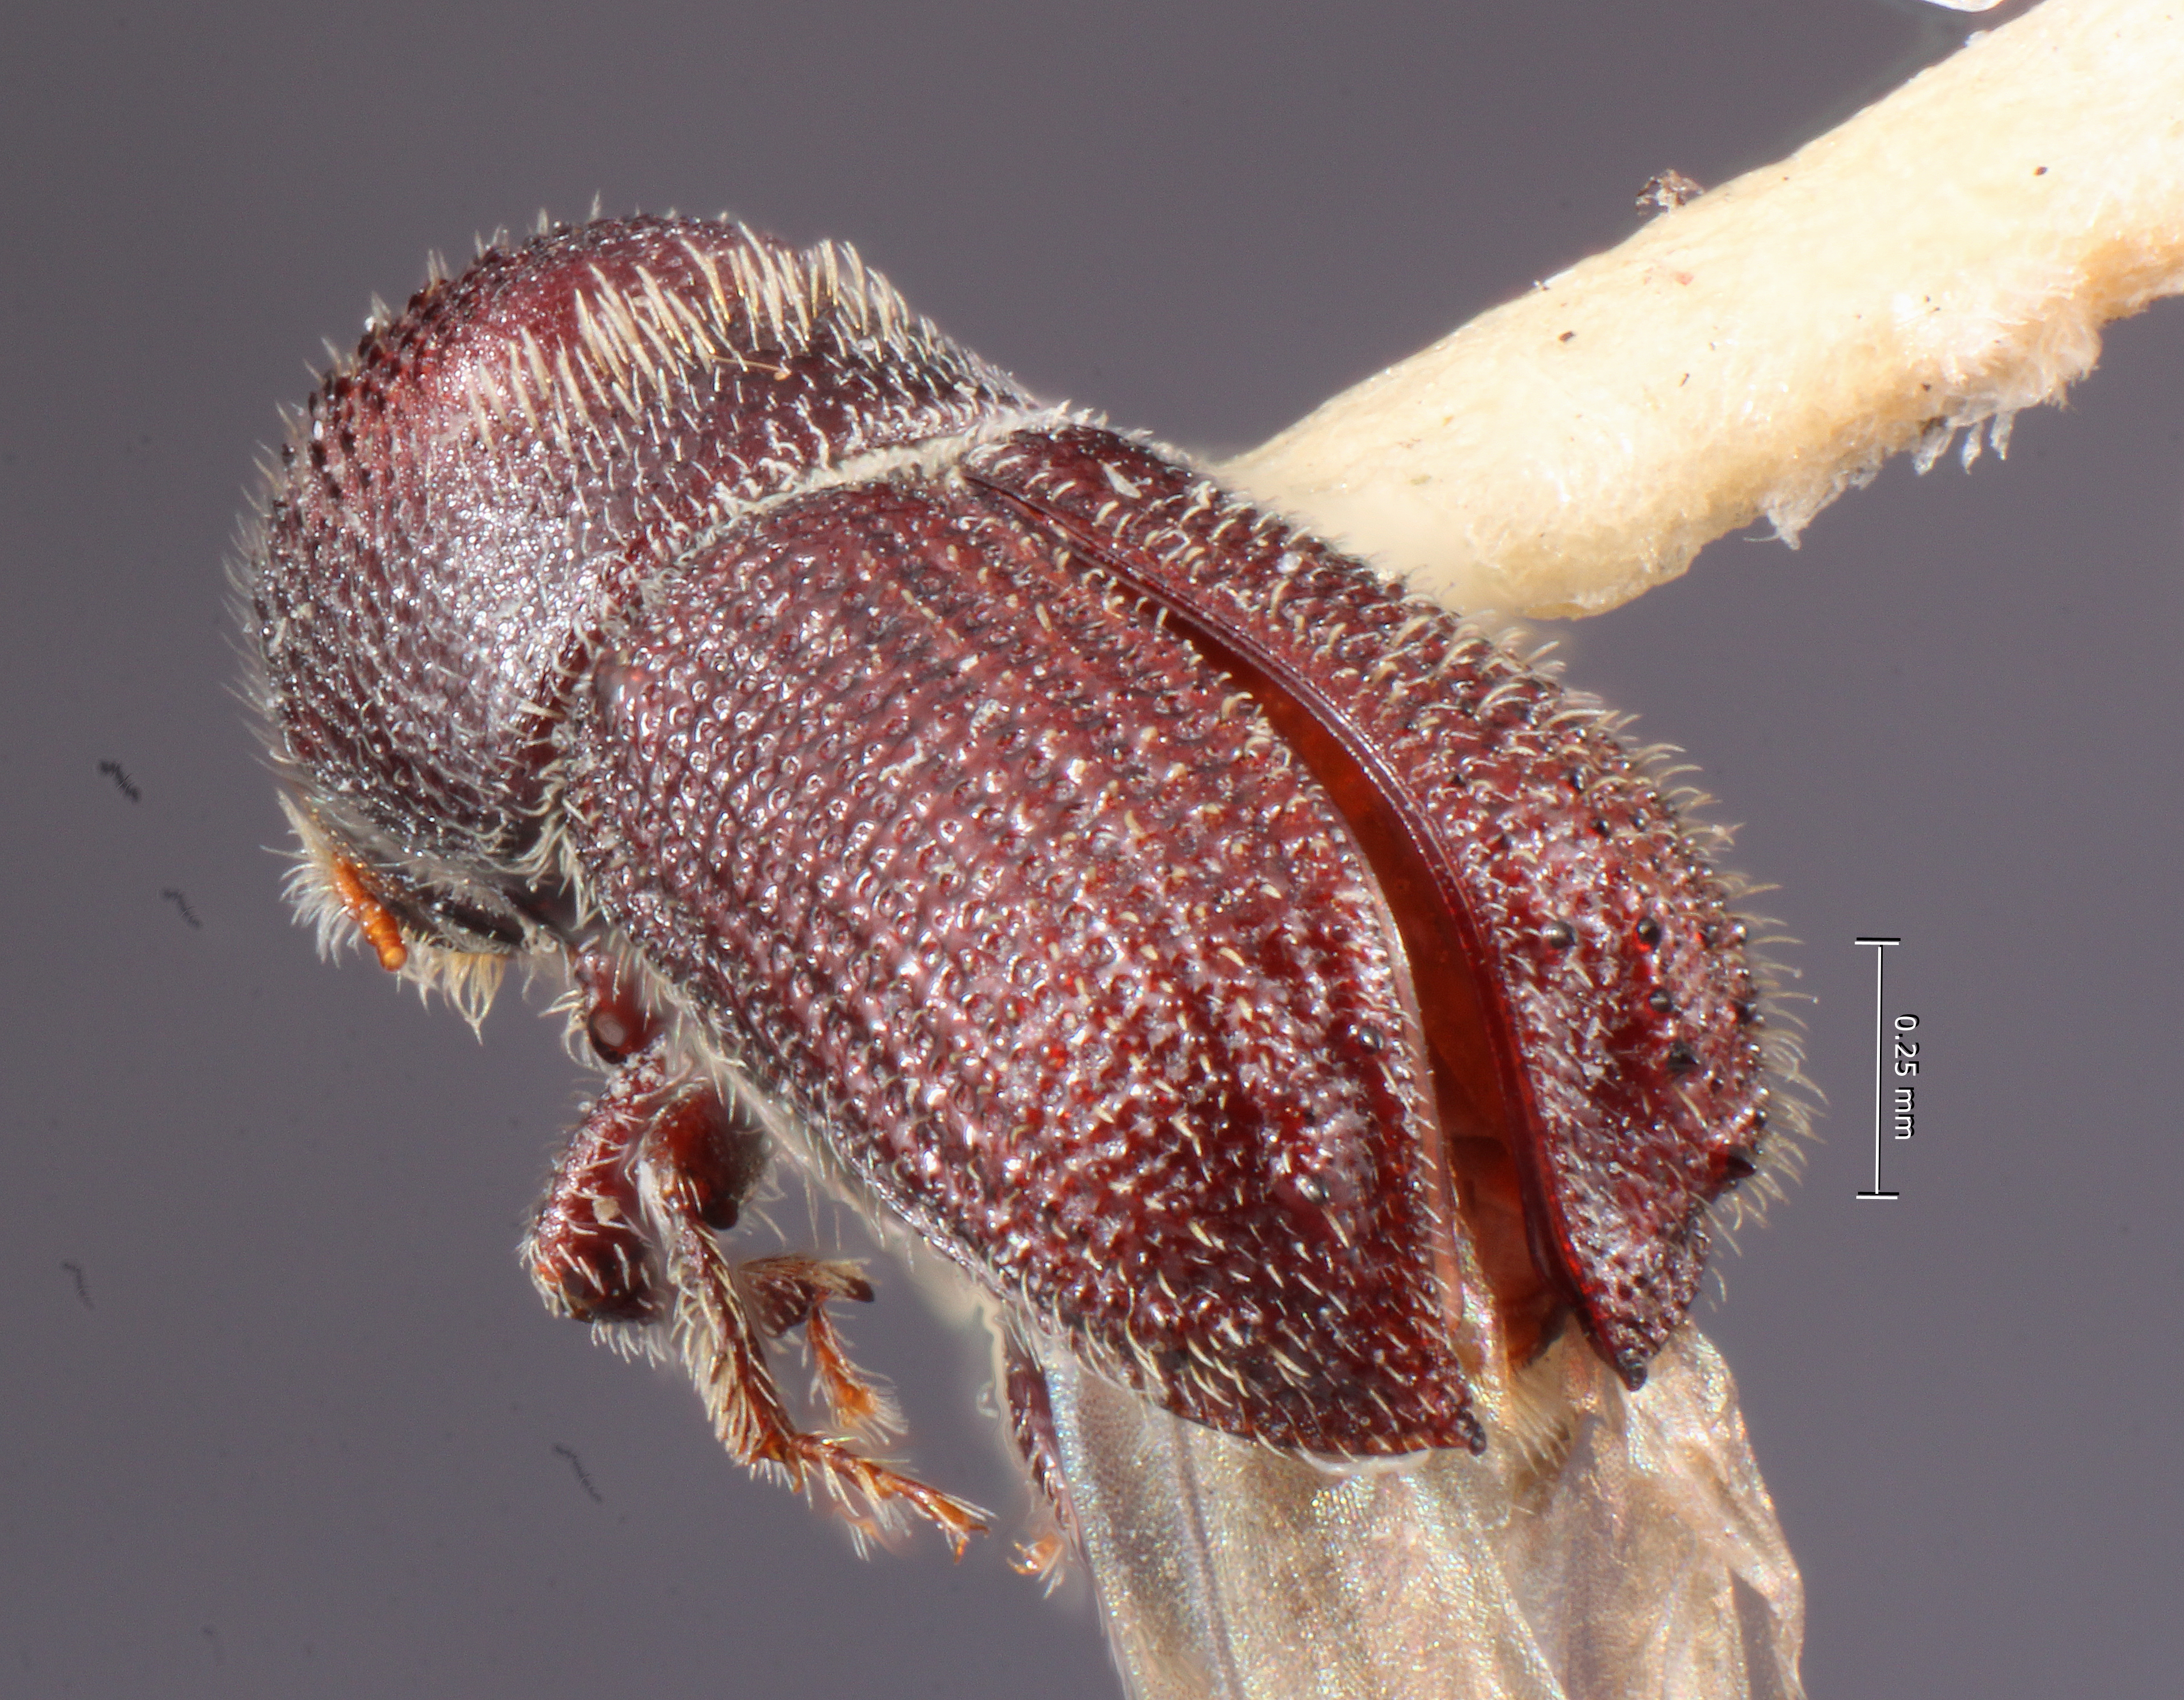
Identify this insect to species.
Hylocurus flaglerensis
